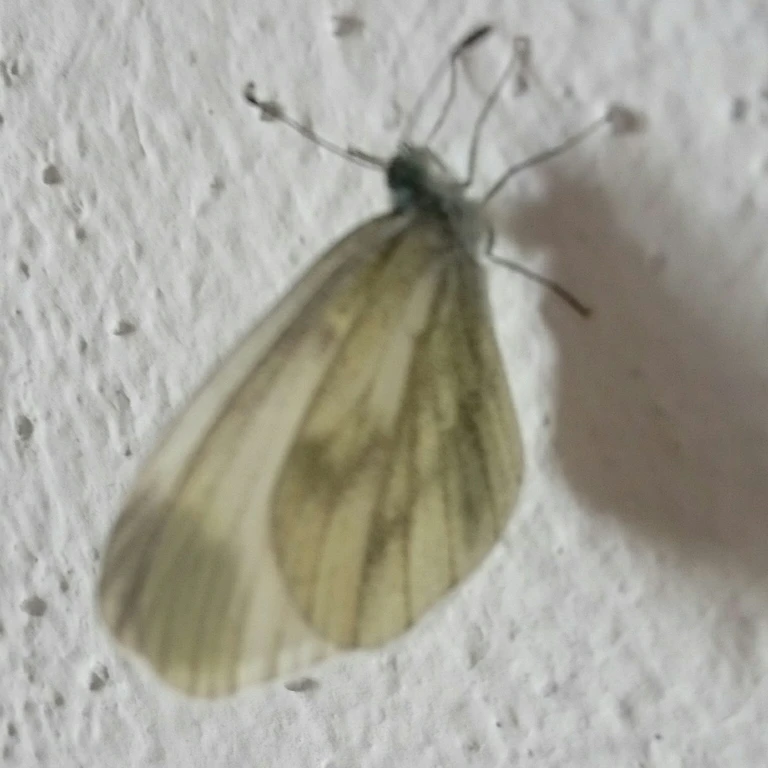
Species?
Leptidea sinapis/juvernica
